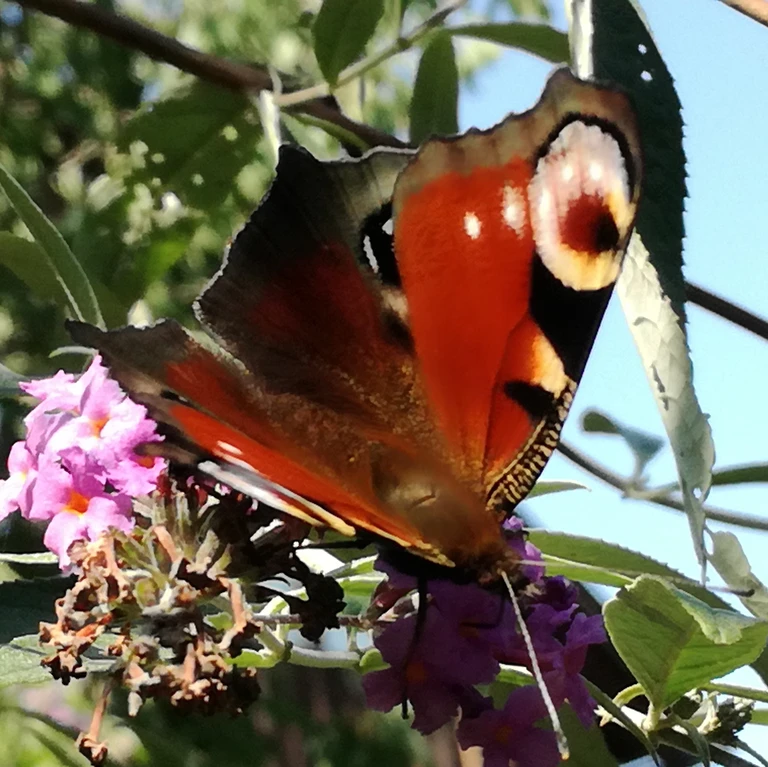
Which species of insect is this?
Aglais io
